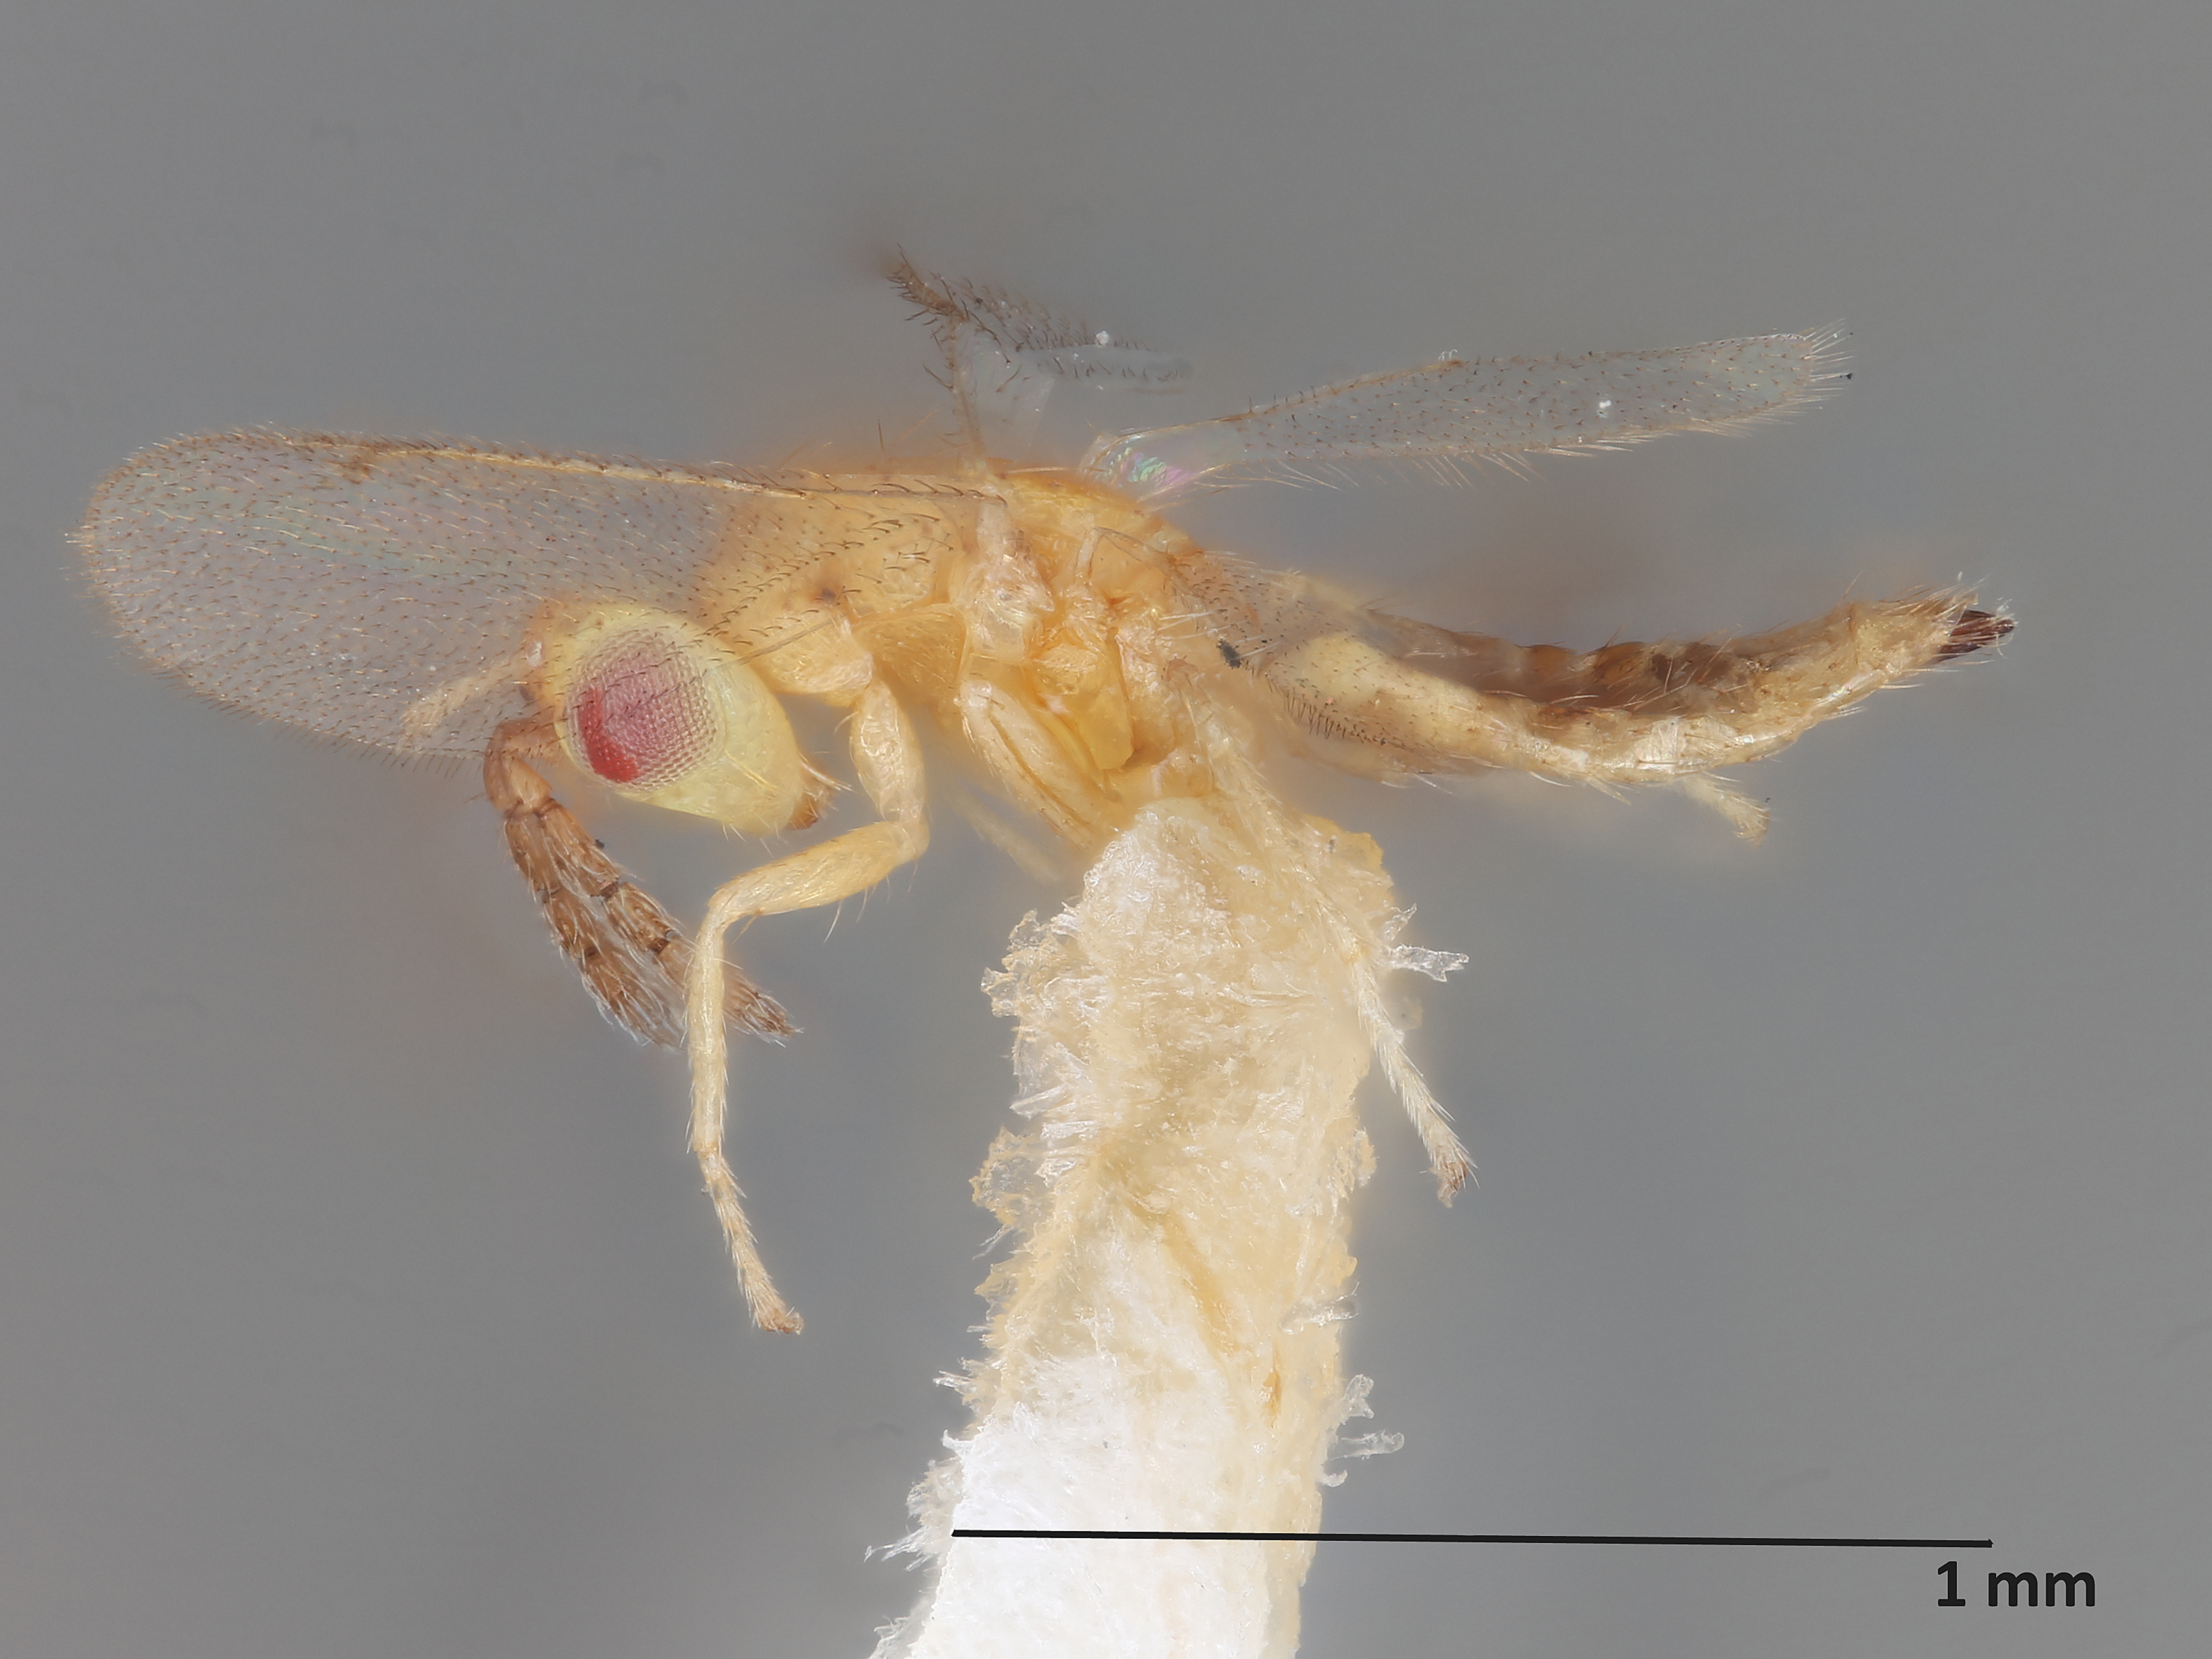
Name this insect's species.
Cirrospilus ingenuus
